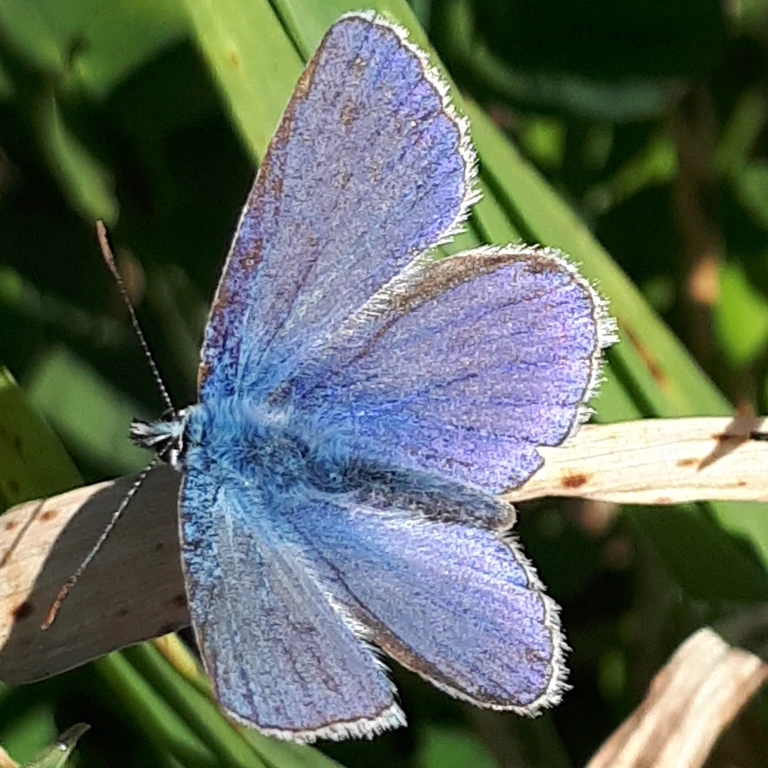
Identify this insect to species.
Polyommatus icarus
